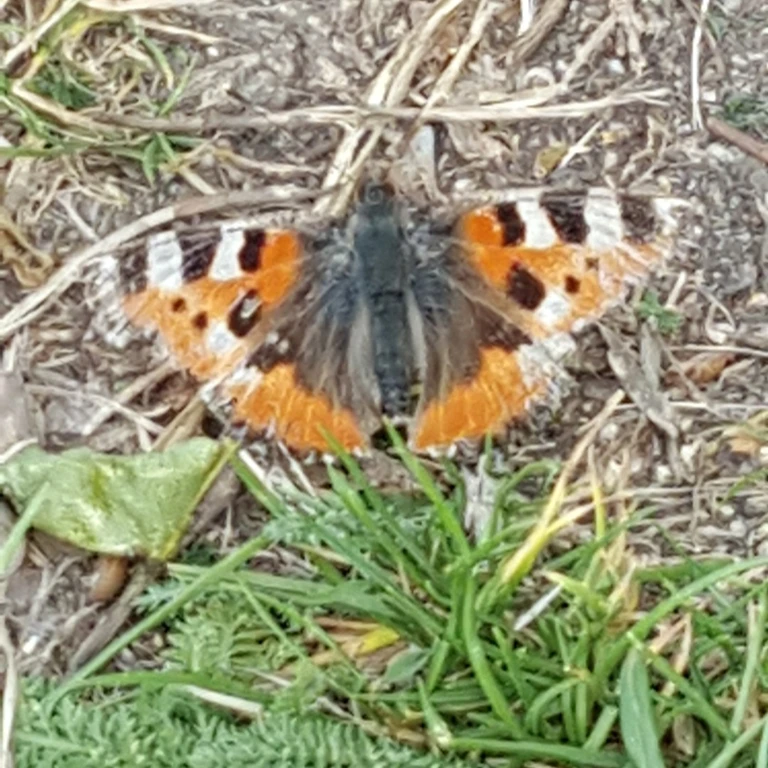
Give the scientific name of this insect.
Aglais urticae
